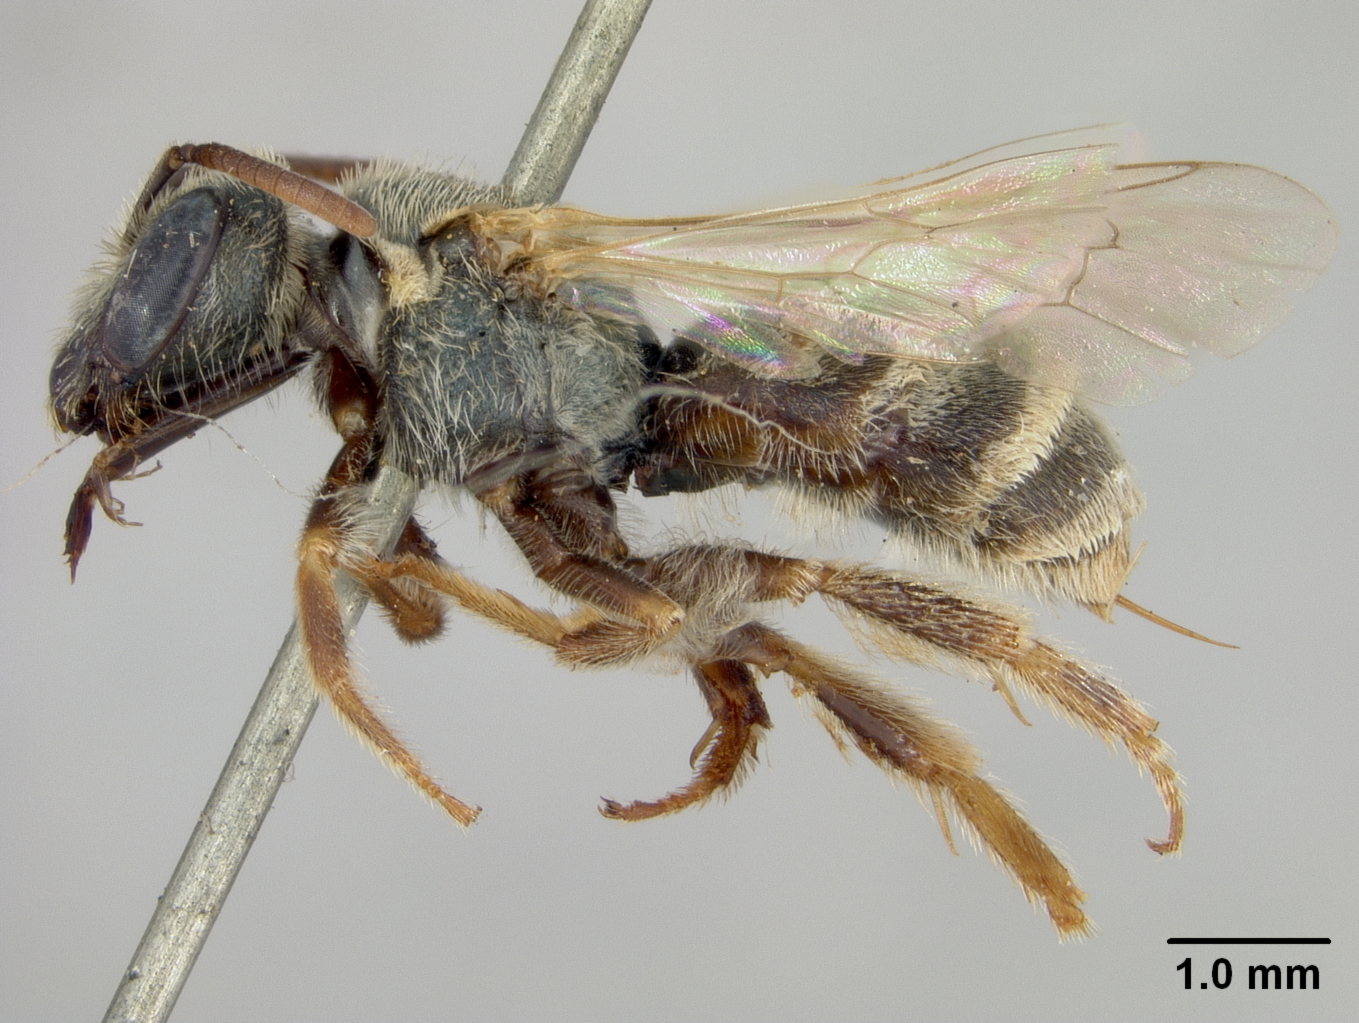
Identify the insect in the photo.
Halictus arapahonum
